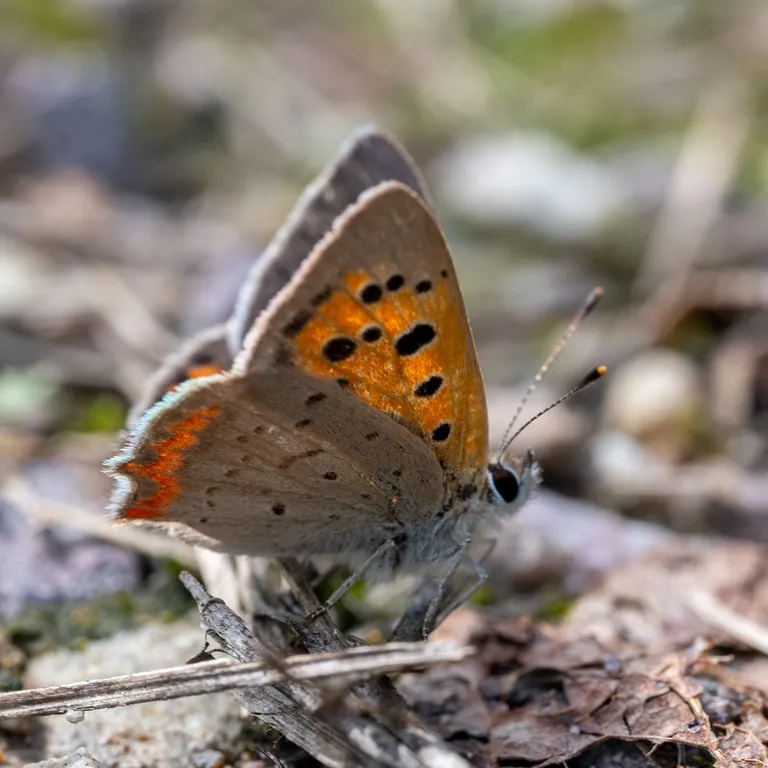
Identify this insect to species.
Lycaena phlaeas
